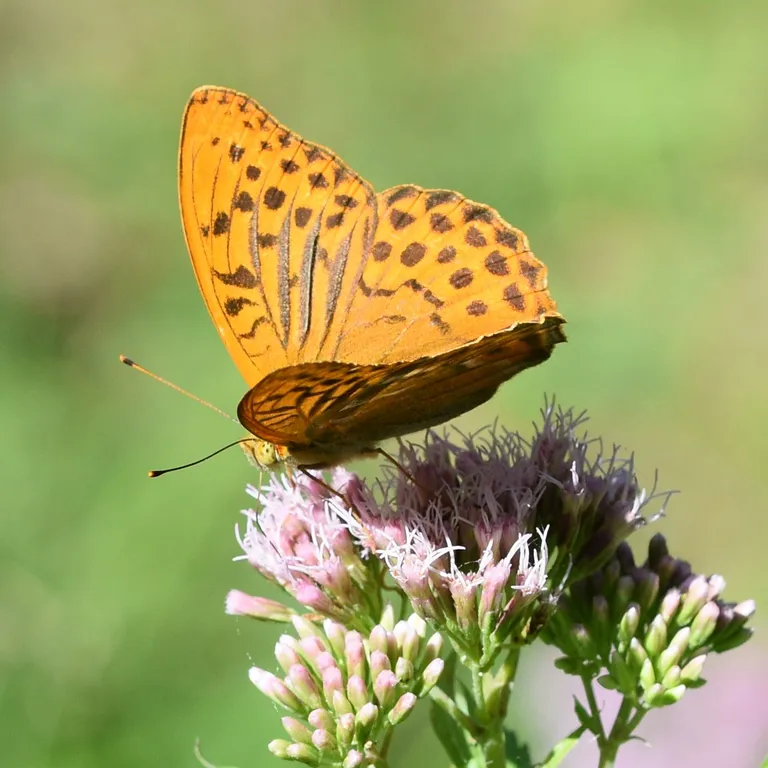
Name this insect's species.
Argynnis paphia
